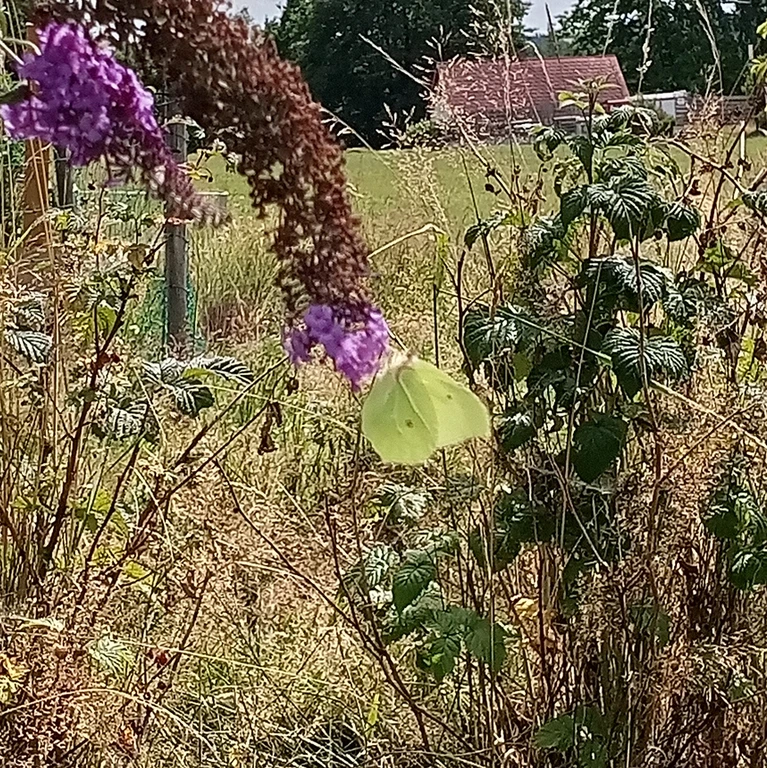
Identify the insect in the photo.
Gonepteryx rhamni
